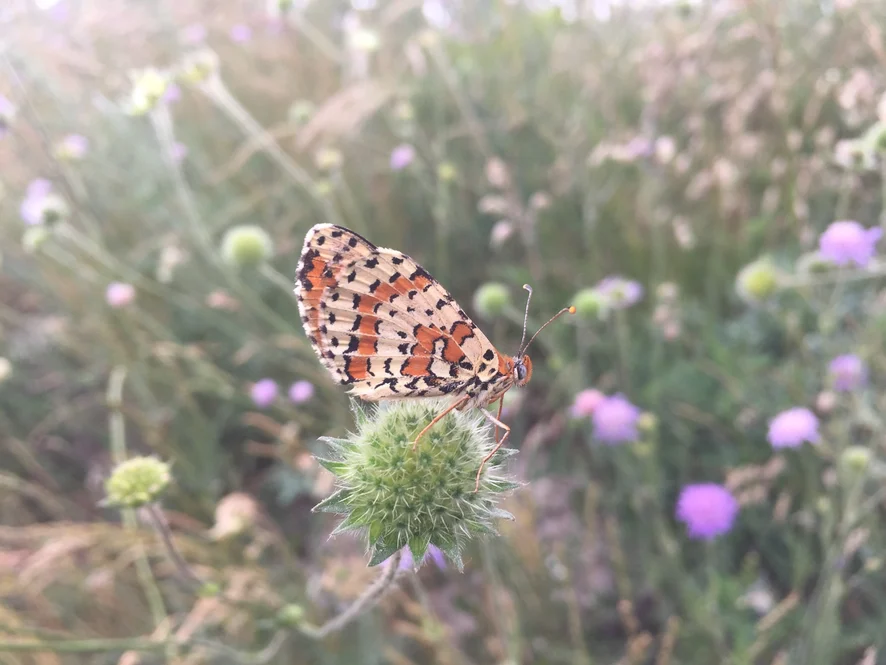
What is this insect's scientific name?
Melitaea didyma
